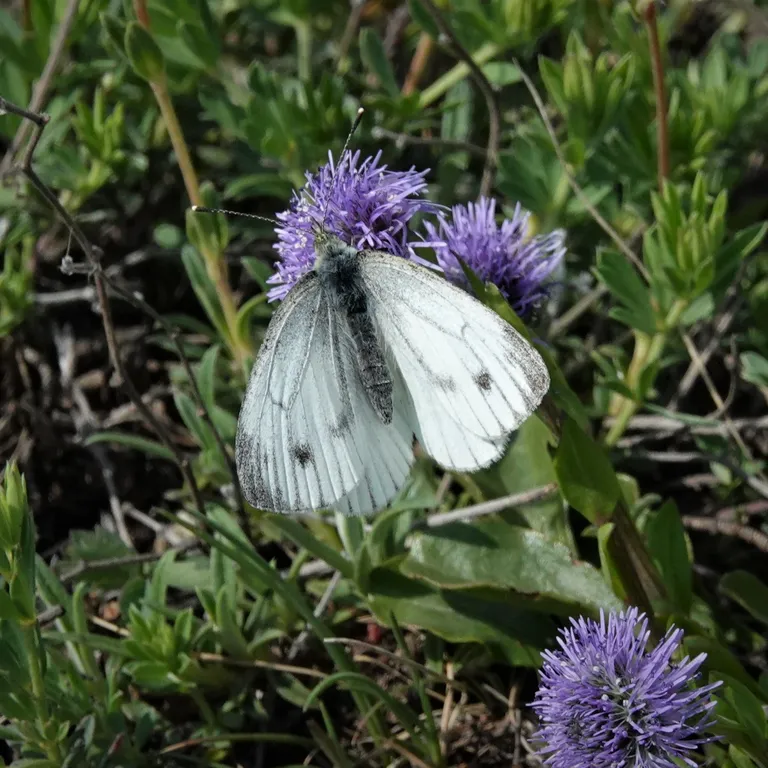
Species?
Pieris napi
